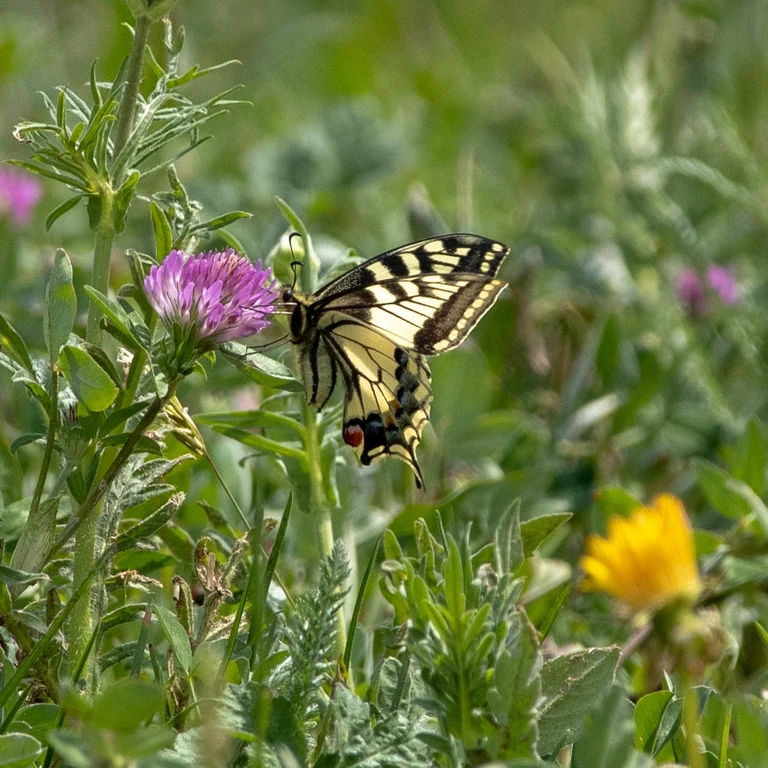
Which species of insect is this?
Papilio machaon
